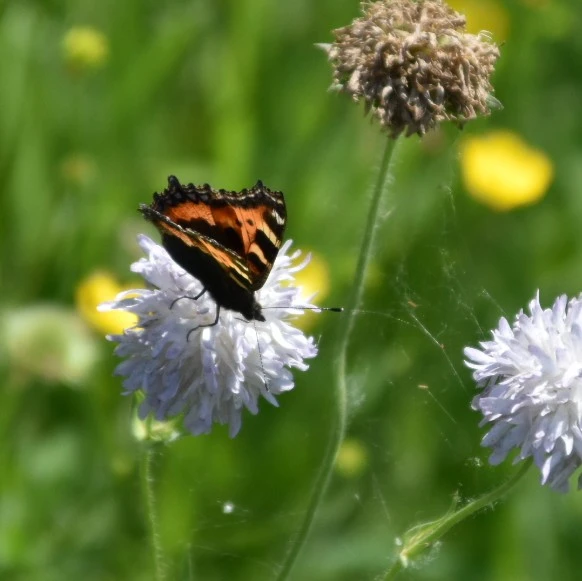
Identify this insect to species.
Aglais urticae
